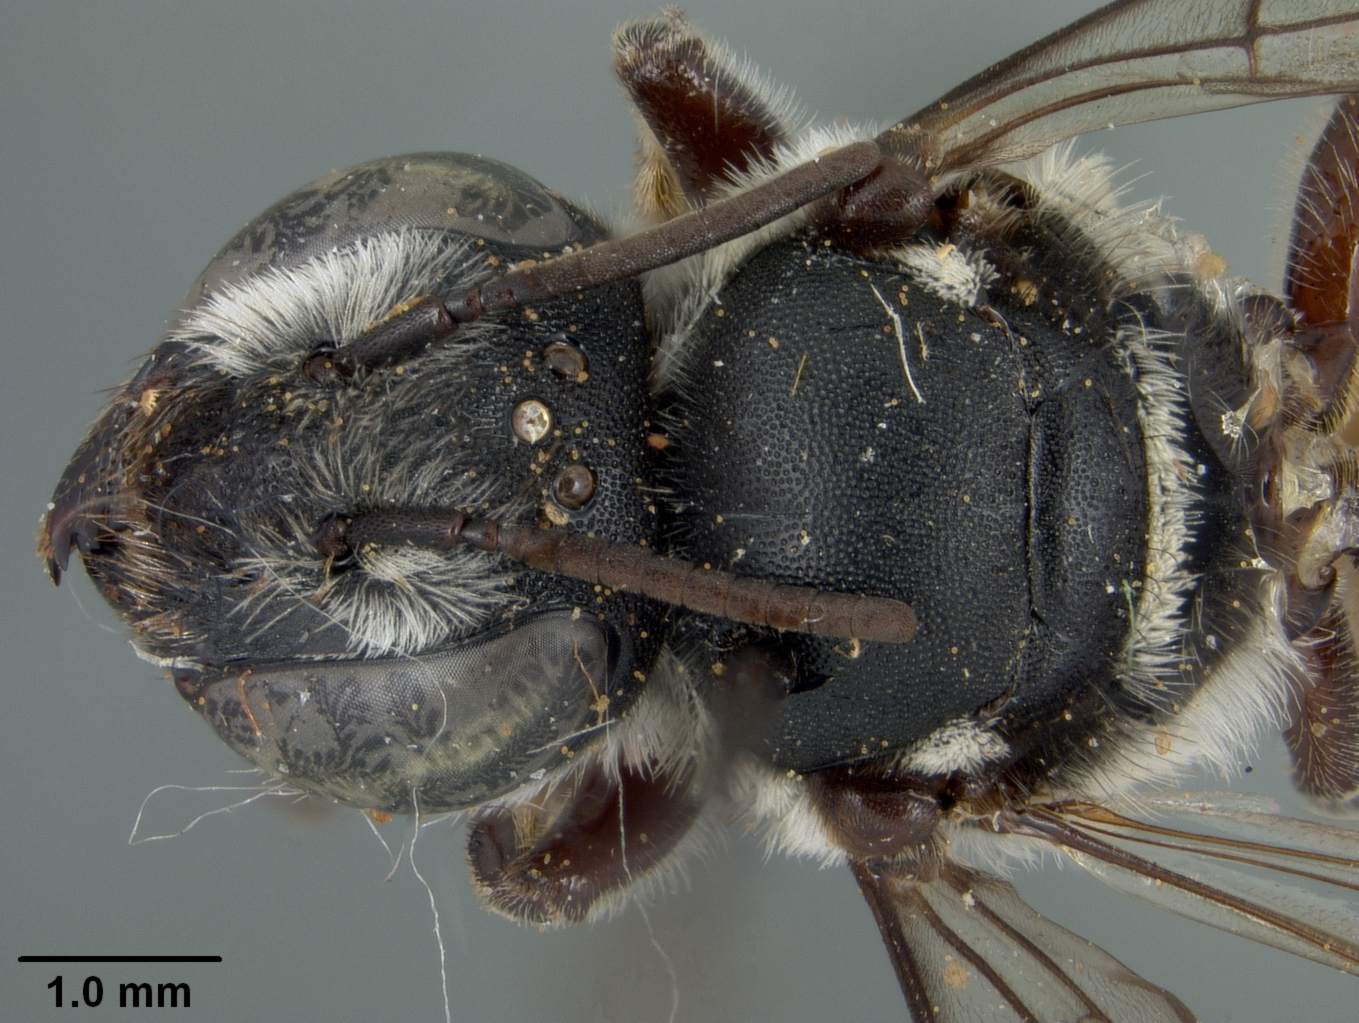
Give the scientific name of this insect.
Megachile disparipennis
